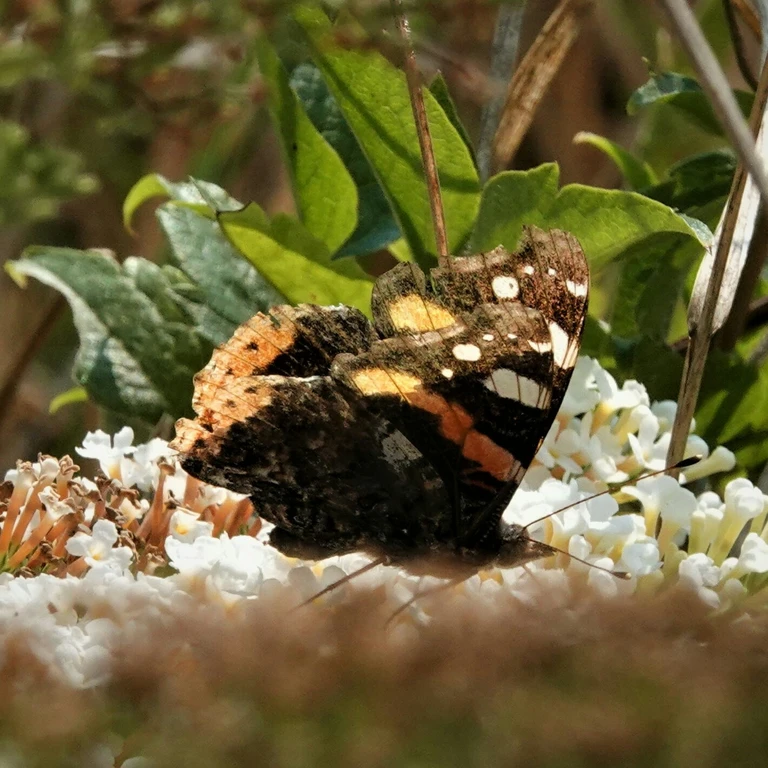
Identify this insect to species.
Vanessa atalanta
